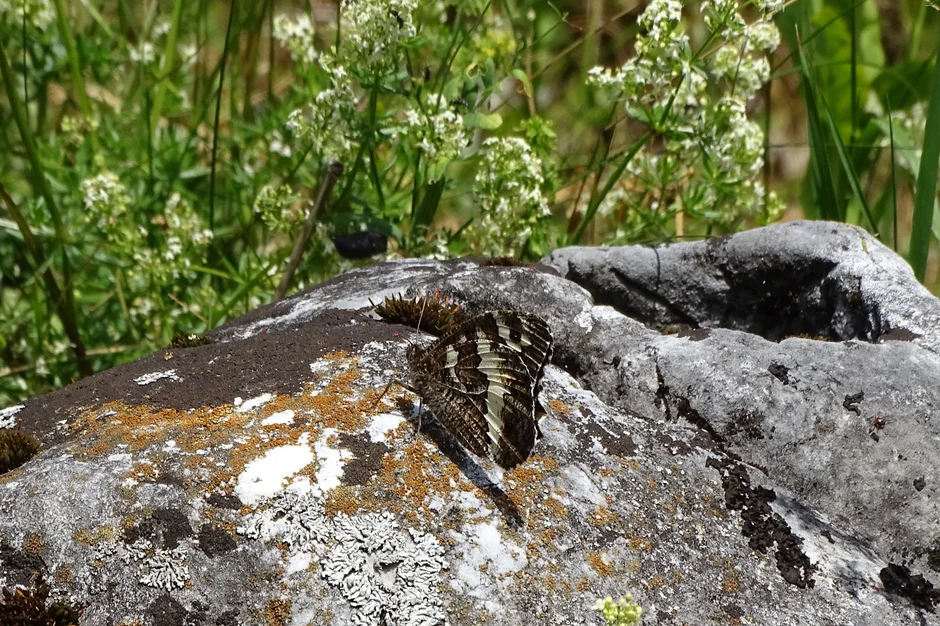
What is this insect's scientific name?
Brintesia circe
